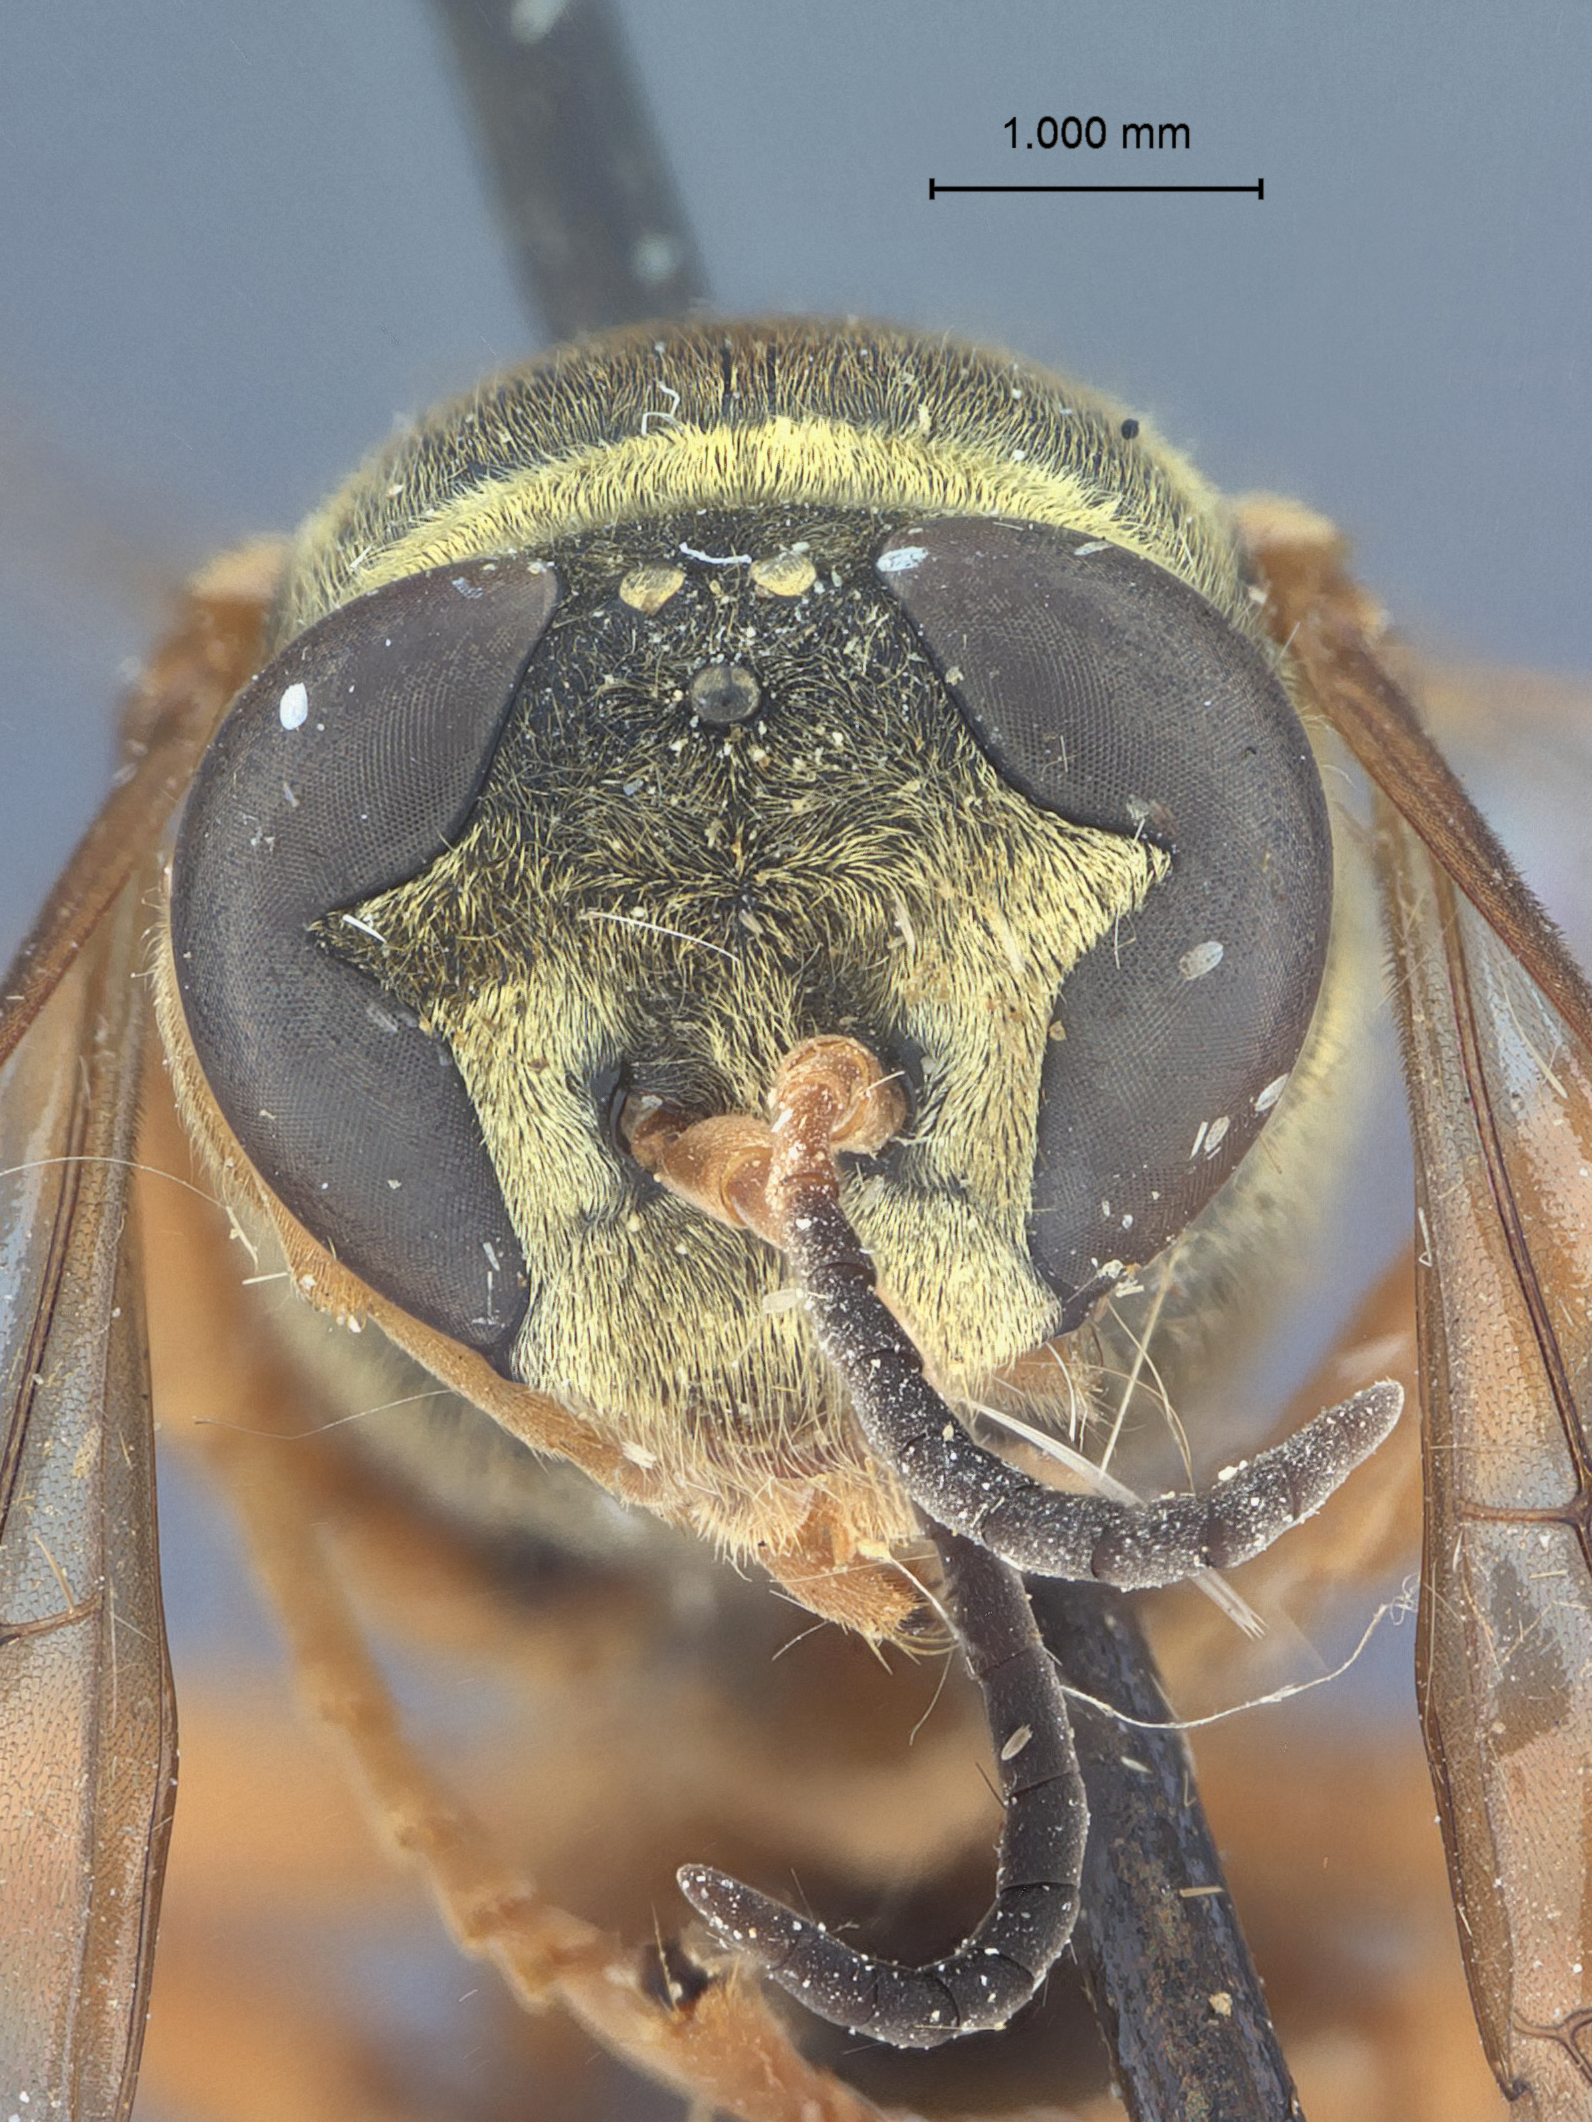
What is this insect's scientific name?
Pison aureosericeum
